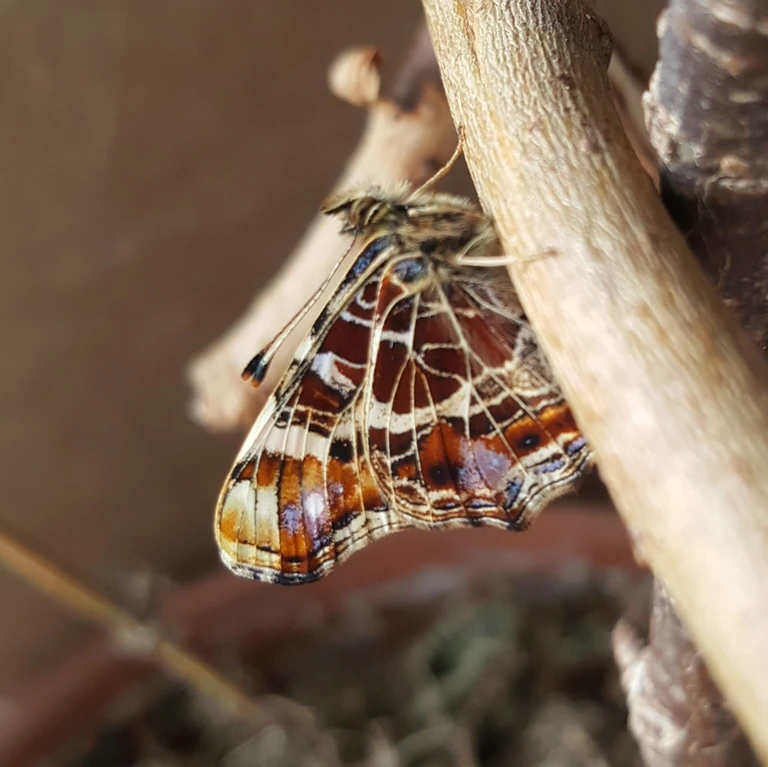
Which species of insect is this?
Araschnia levana
